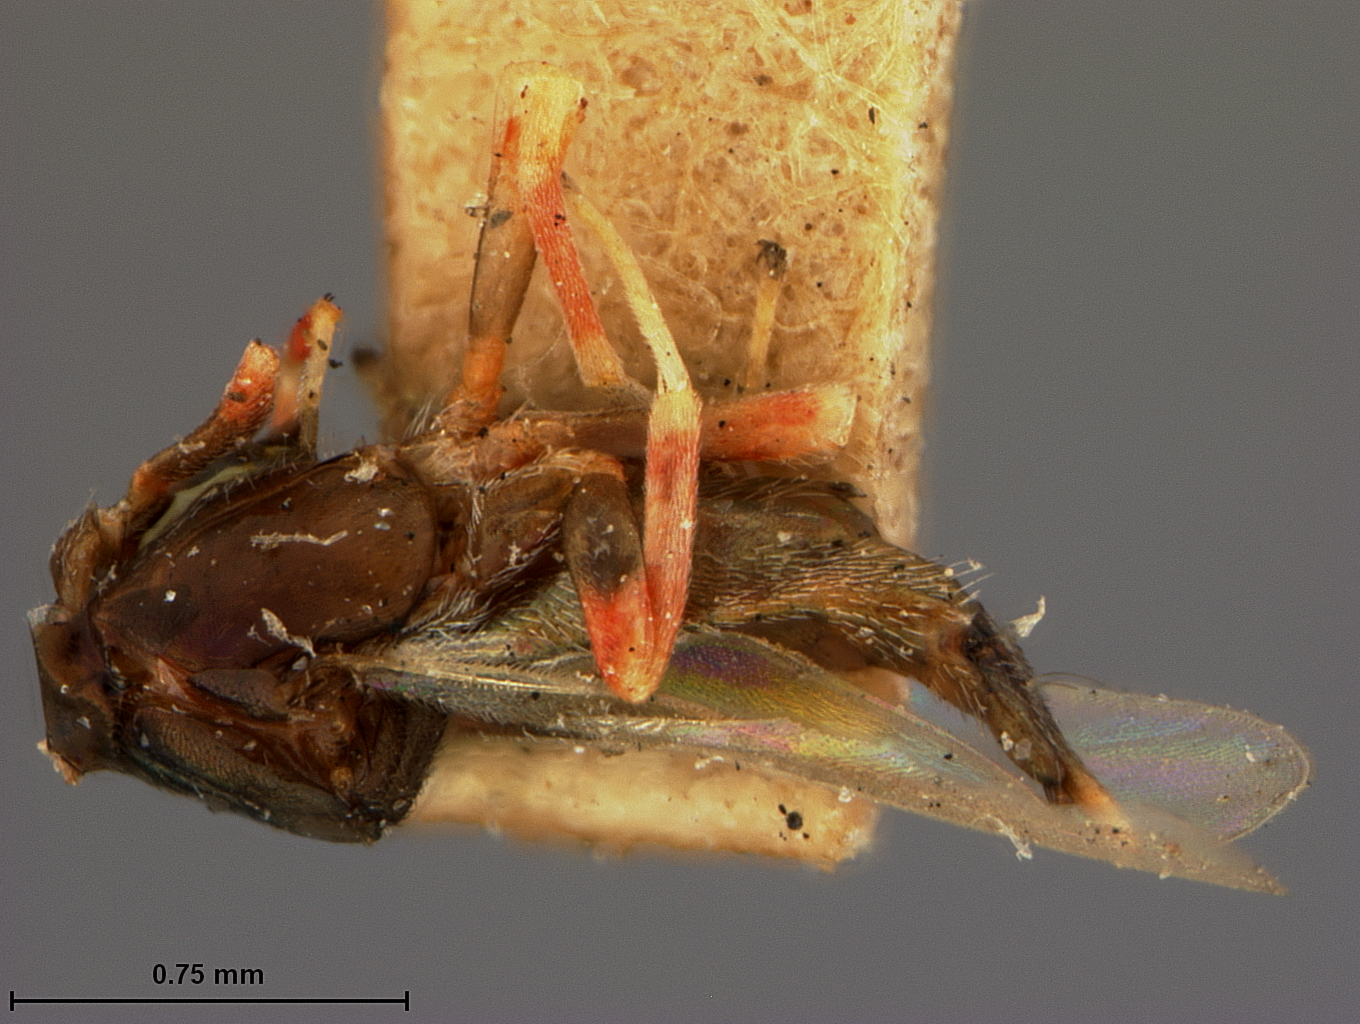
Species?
Eupelmus macrocarpae
